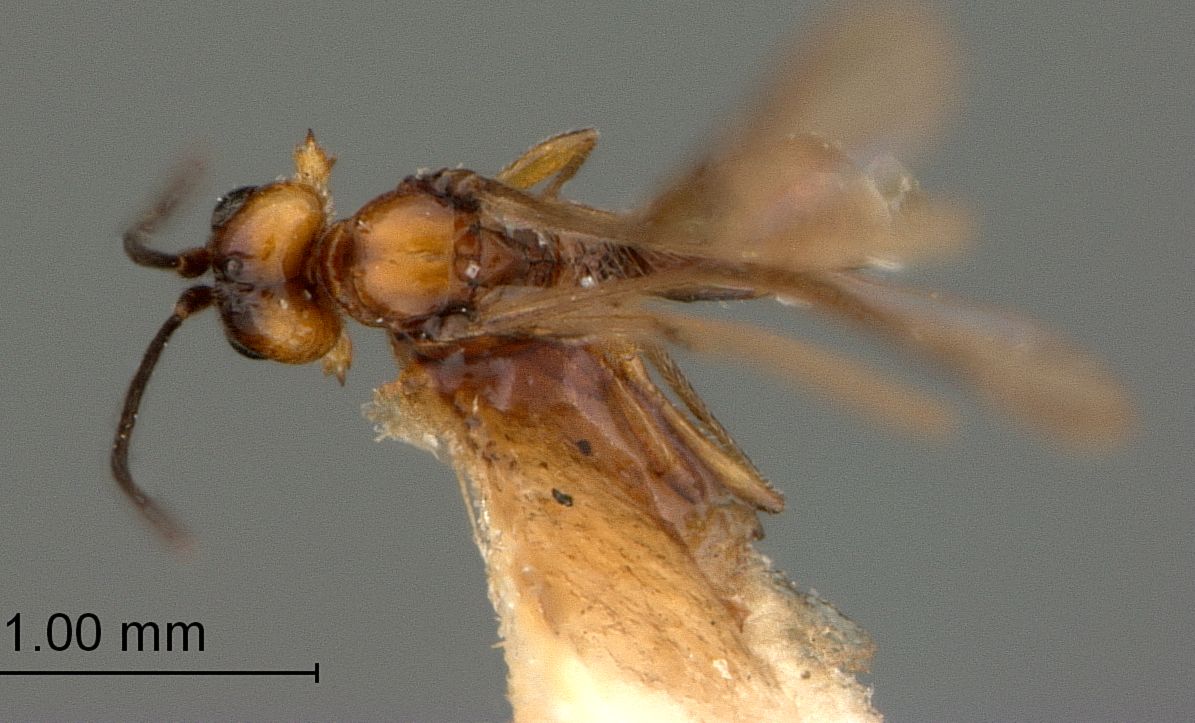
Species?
Chorebidea bessae
